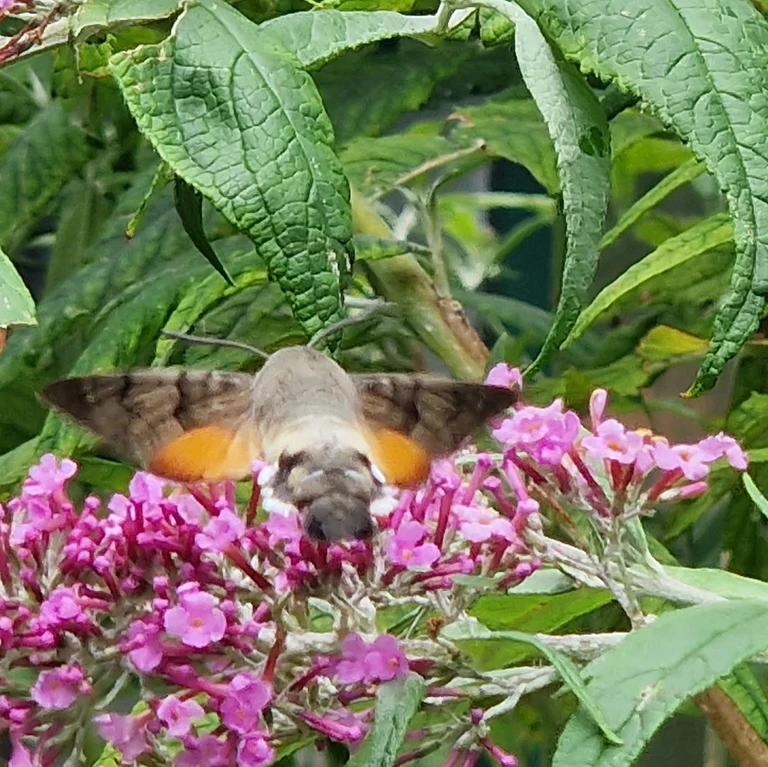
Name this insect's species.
Macroglossum stellatarum
